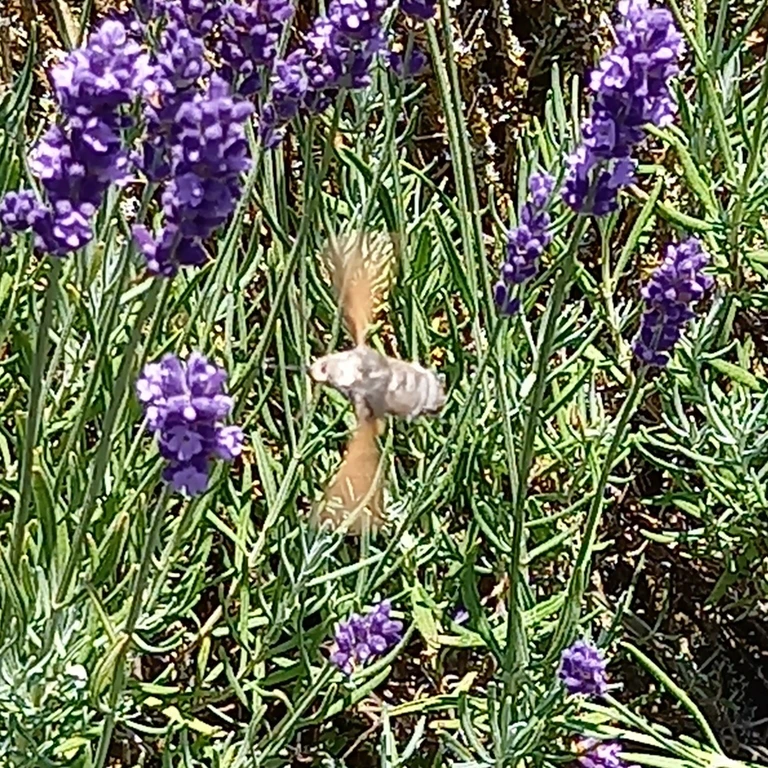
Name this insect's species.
Macroglossum stellatarum
